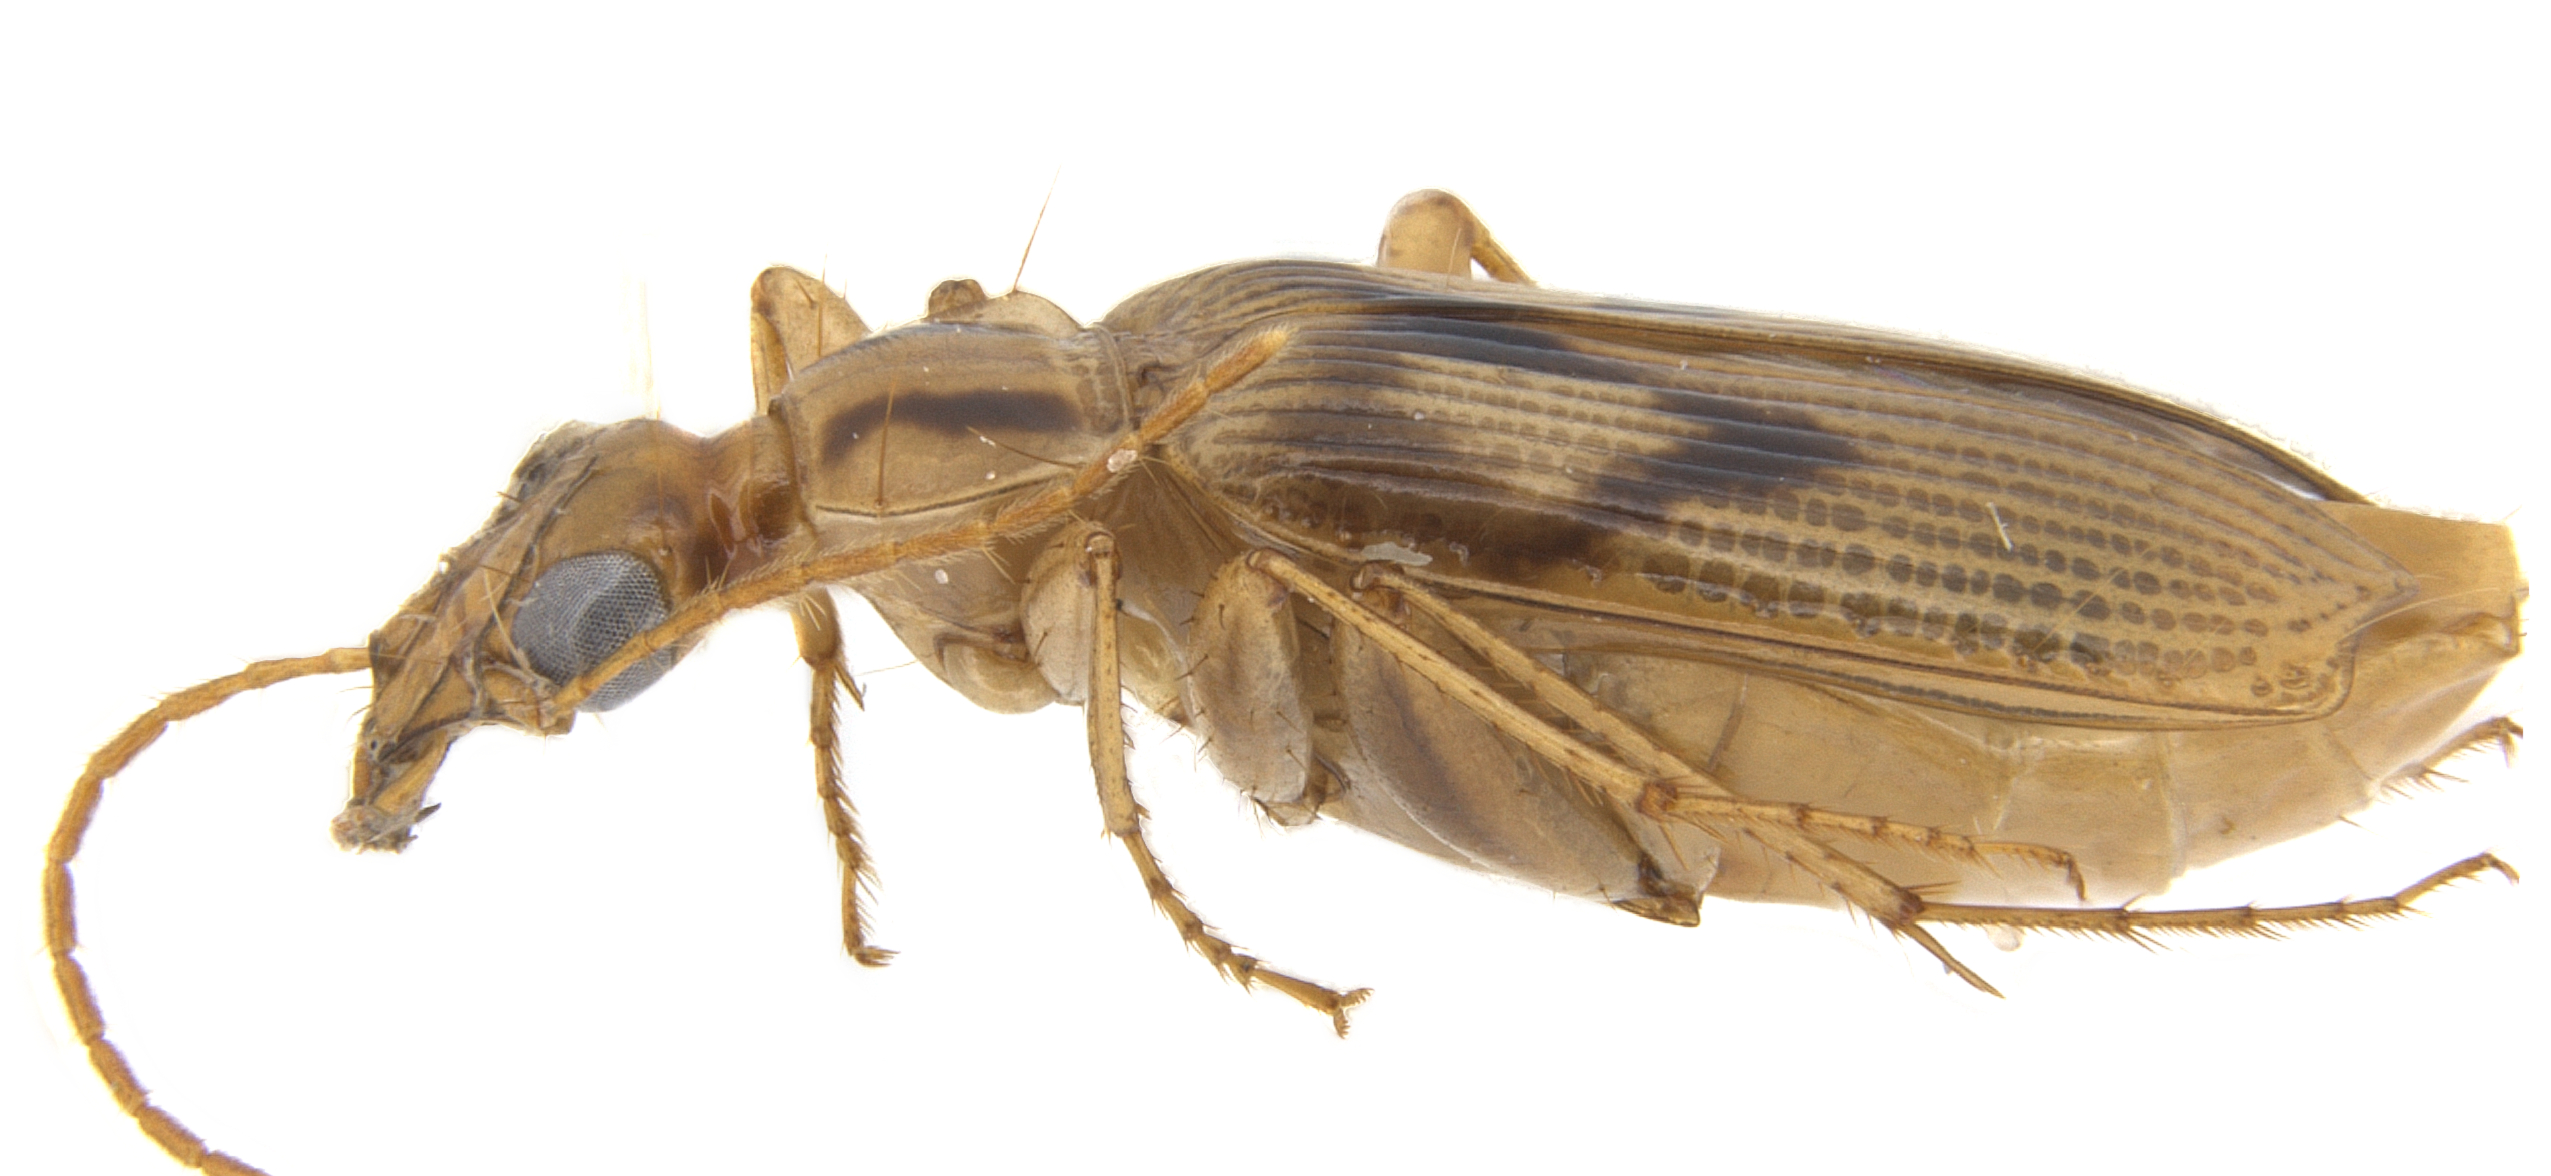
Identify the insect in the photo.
Nemotarsus rhombifer
